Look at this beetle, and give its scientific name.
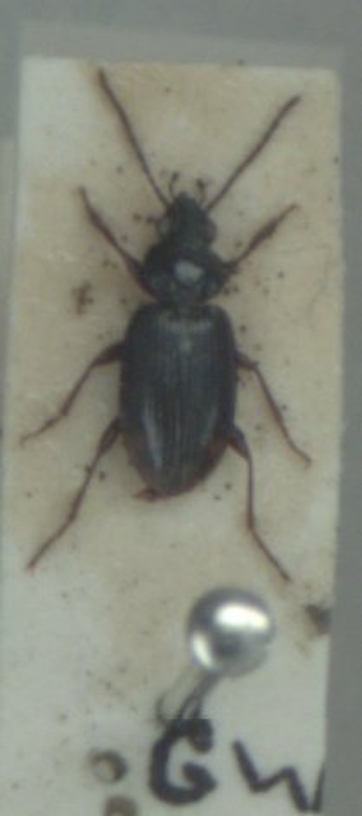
Bembidion iricolor
